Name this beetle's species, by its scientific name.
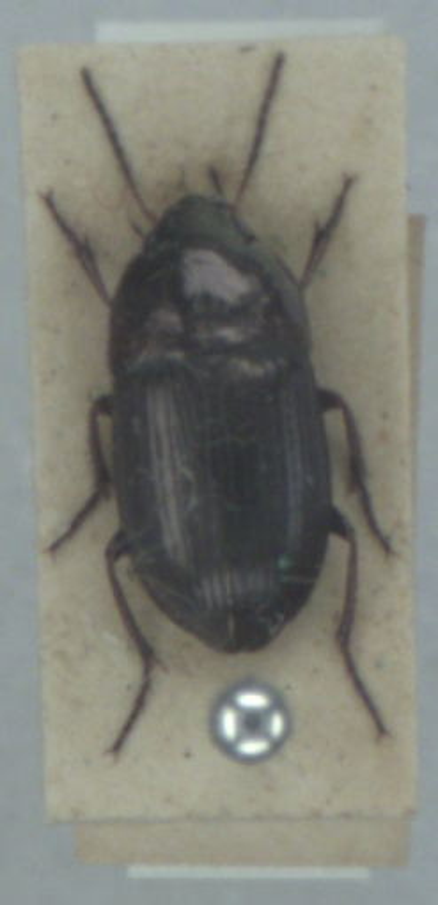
Amara communis
